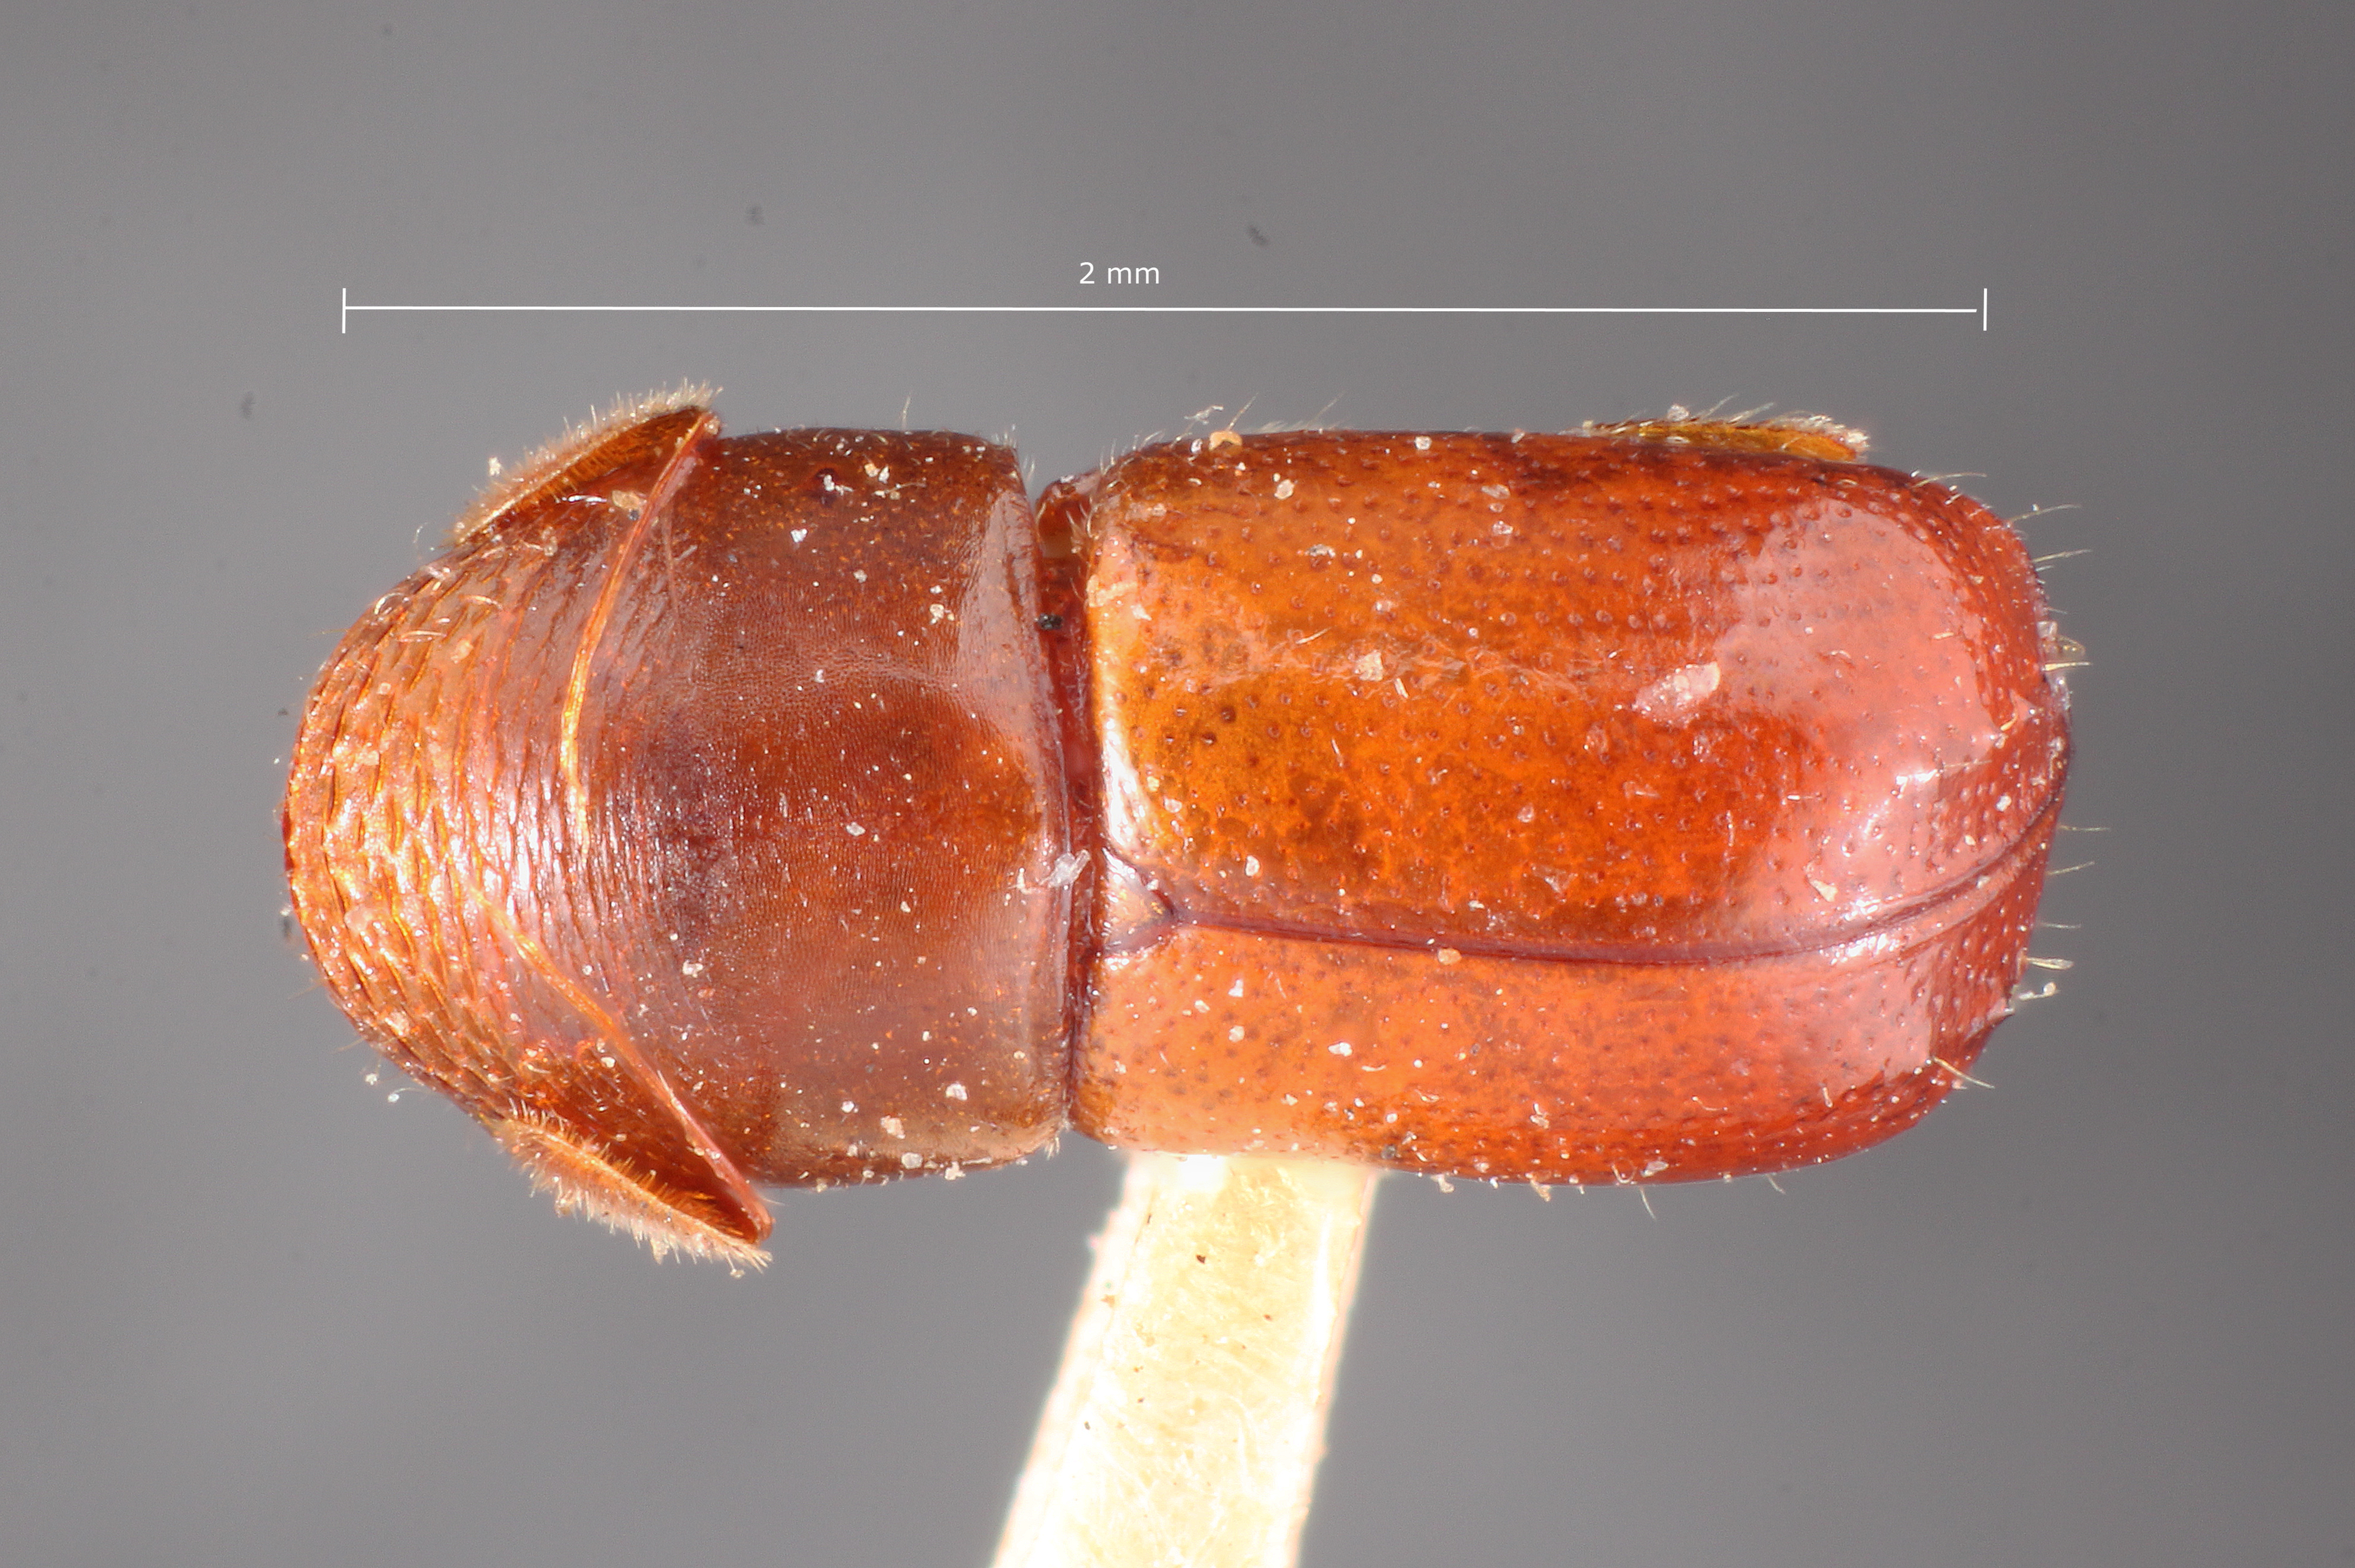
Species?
Corthylus spinifer
